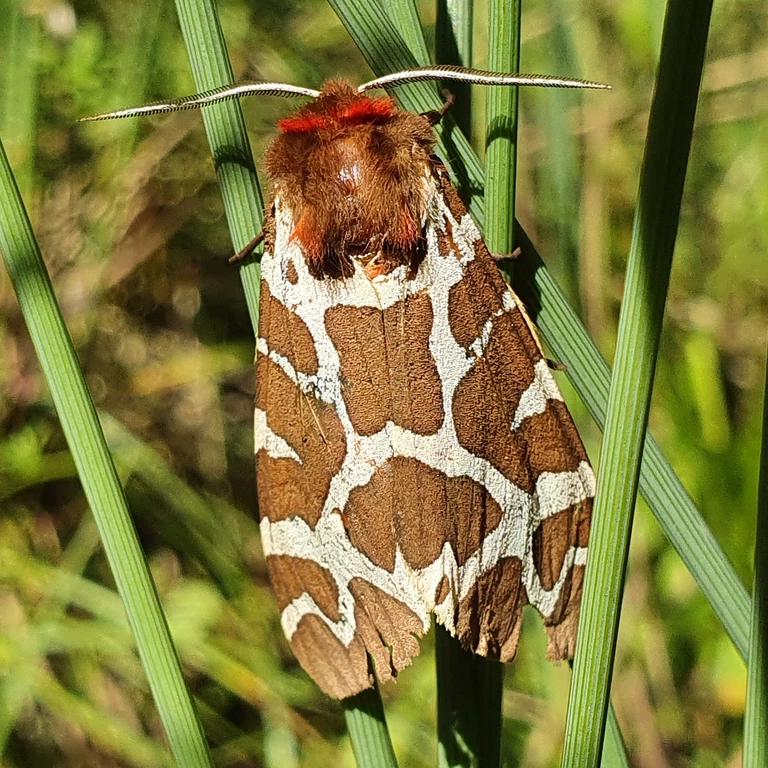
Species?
Arctia caja
